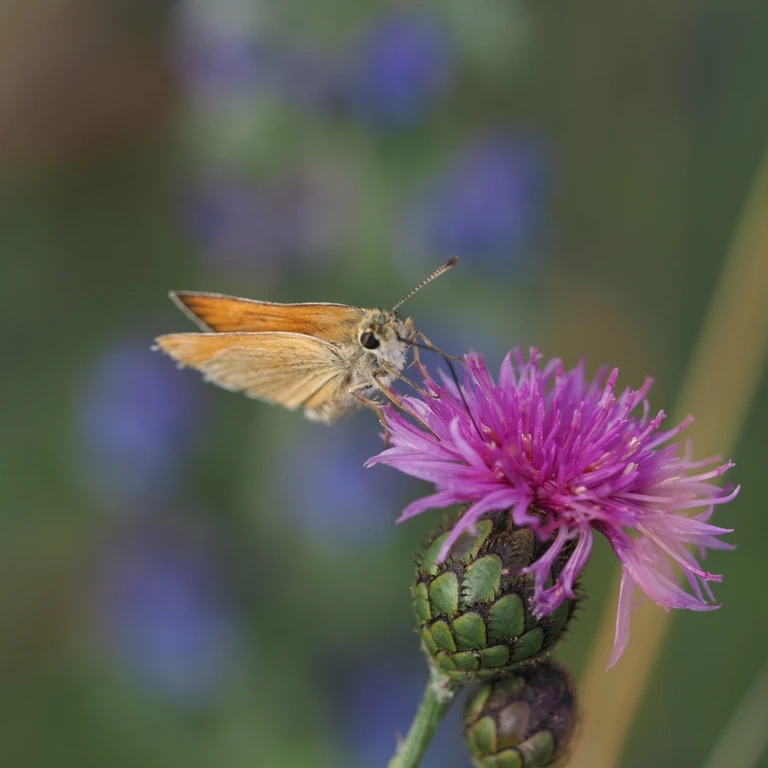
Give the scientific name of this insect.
Thymelicus sylvestris
